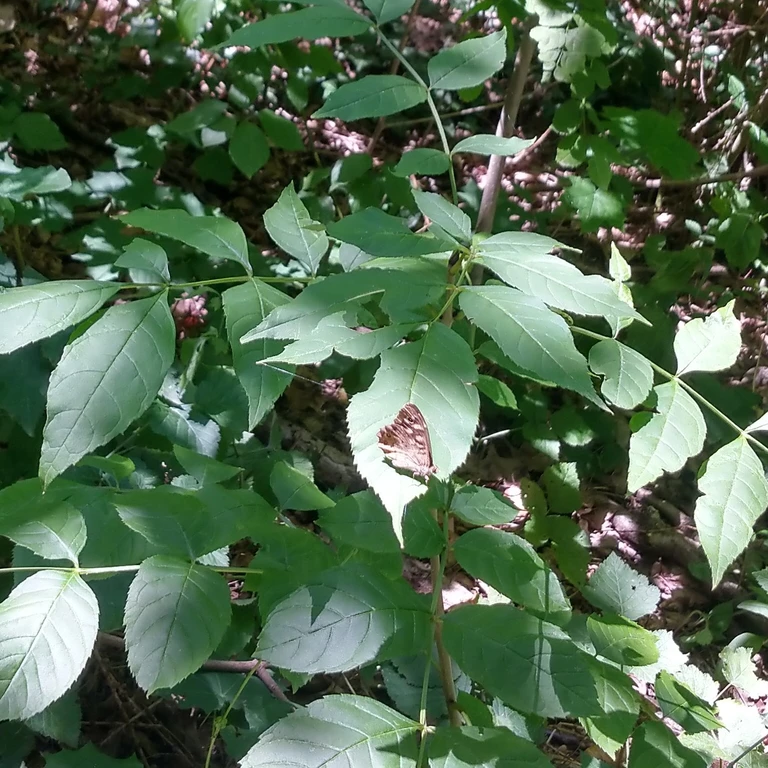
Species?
Pararge aegeria
